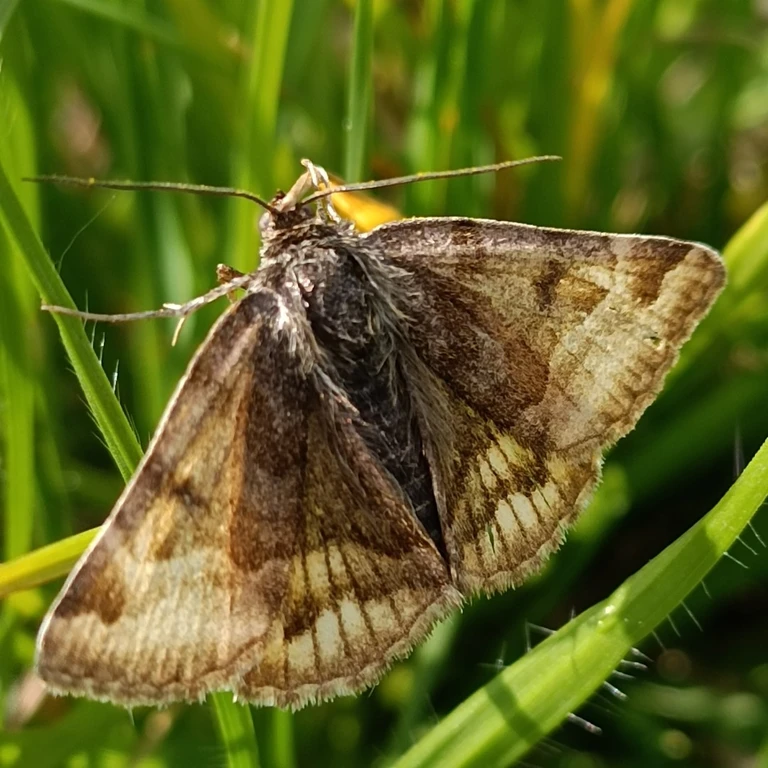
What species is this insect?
Euclidia glyphica
